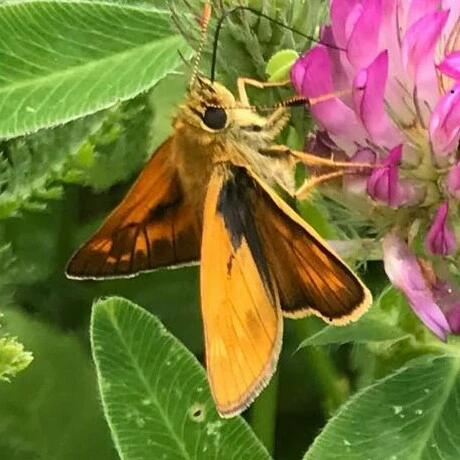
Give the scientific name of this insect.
Ochlodes sylvanus (also Ochlodes venata)
